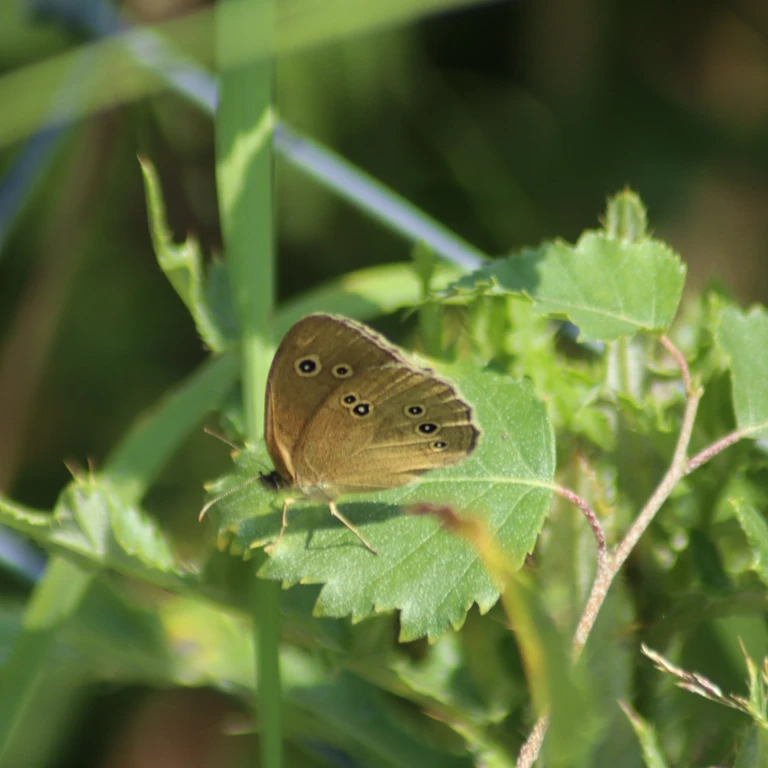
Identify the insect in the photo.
Aphantopus hyperantus
